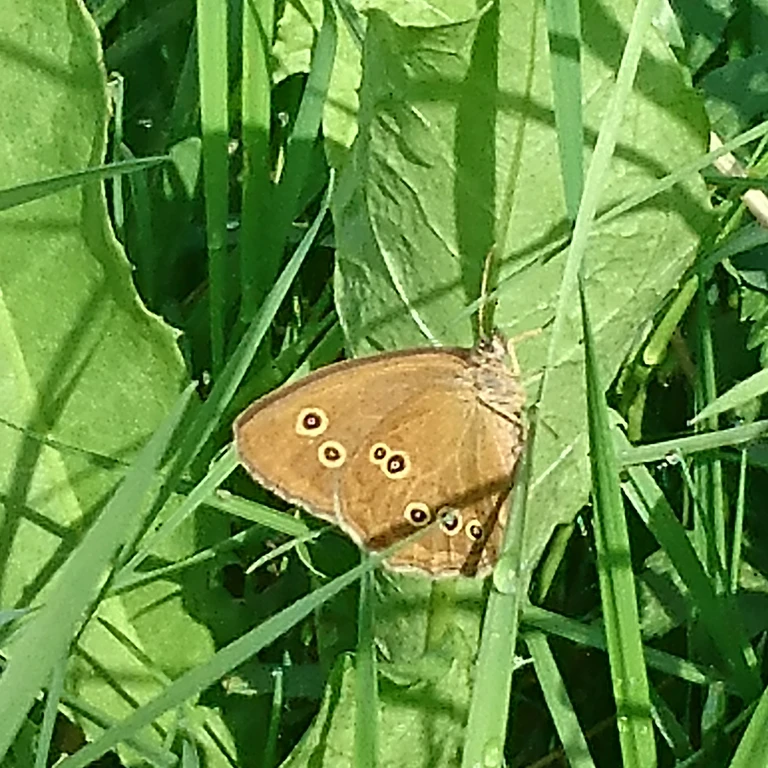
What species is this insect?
Aphantopus hyperantus
